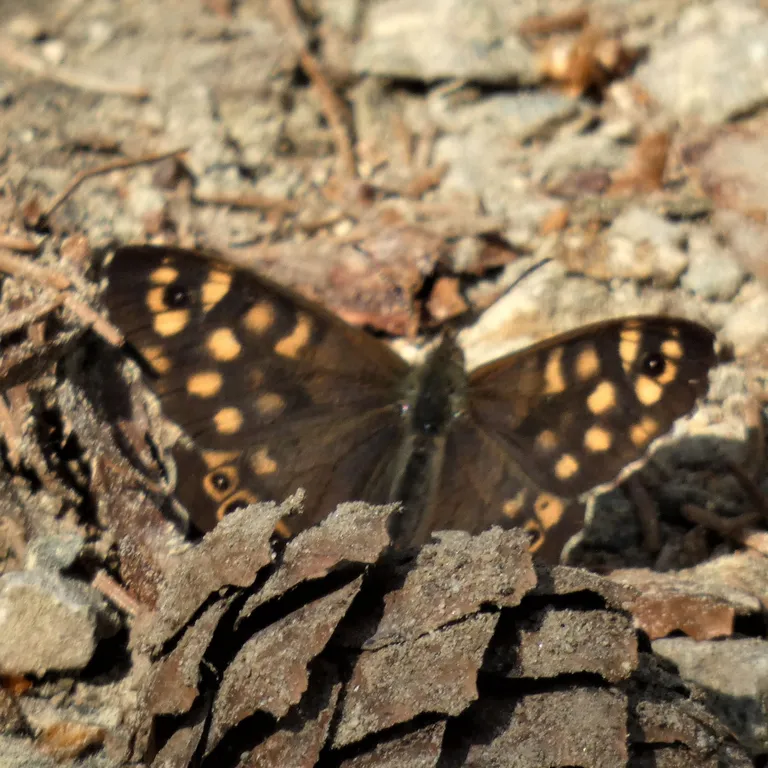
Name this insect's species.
Pararge aegeria
